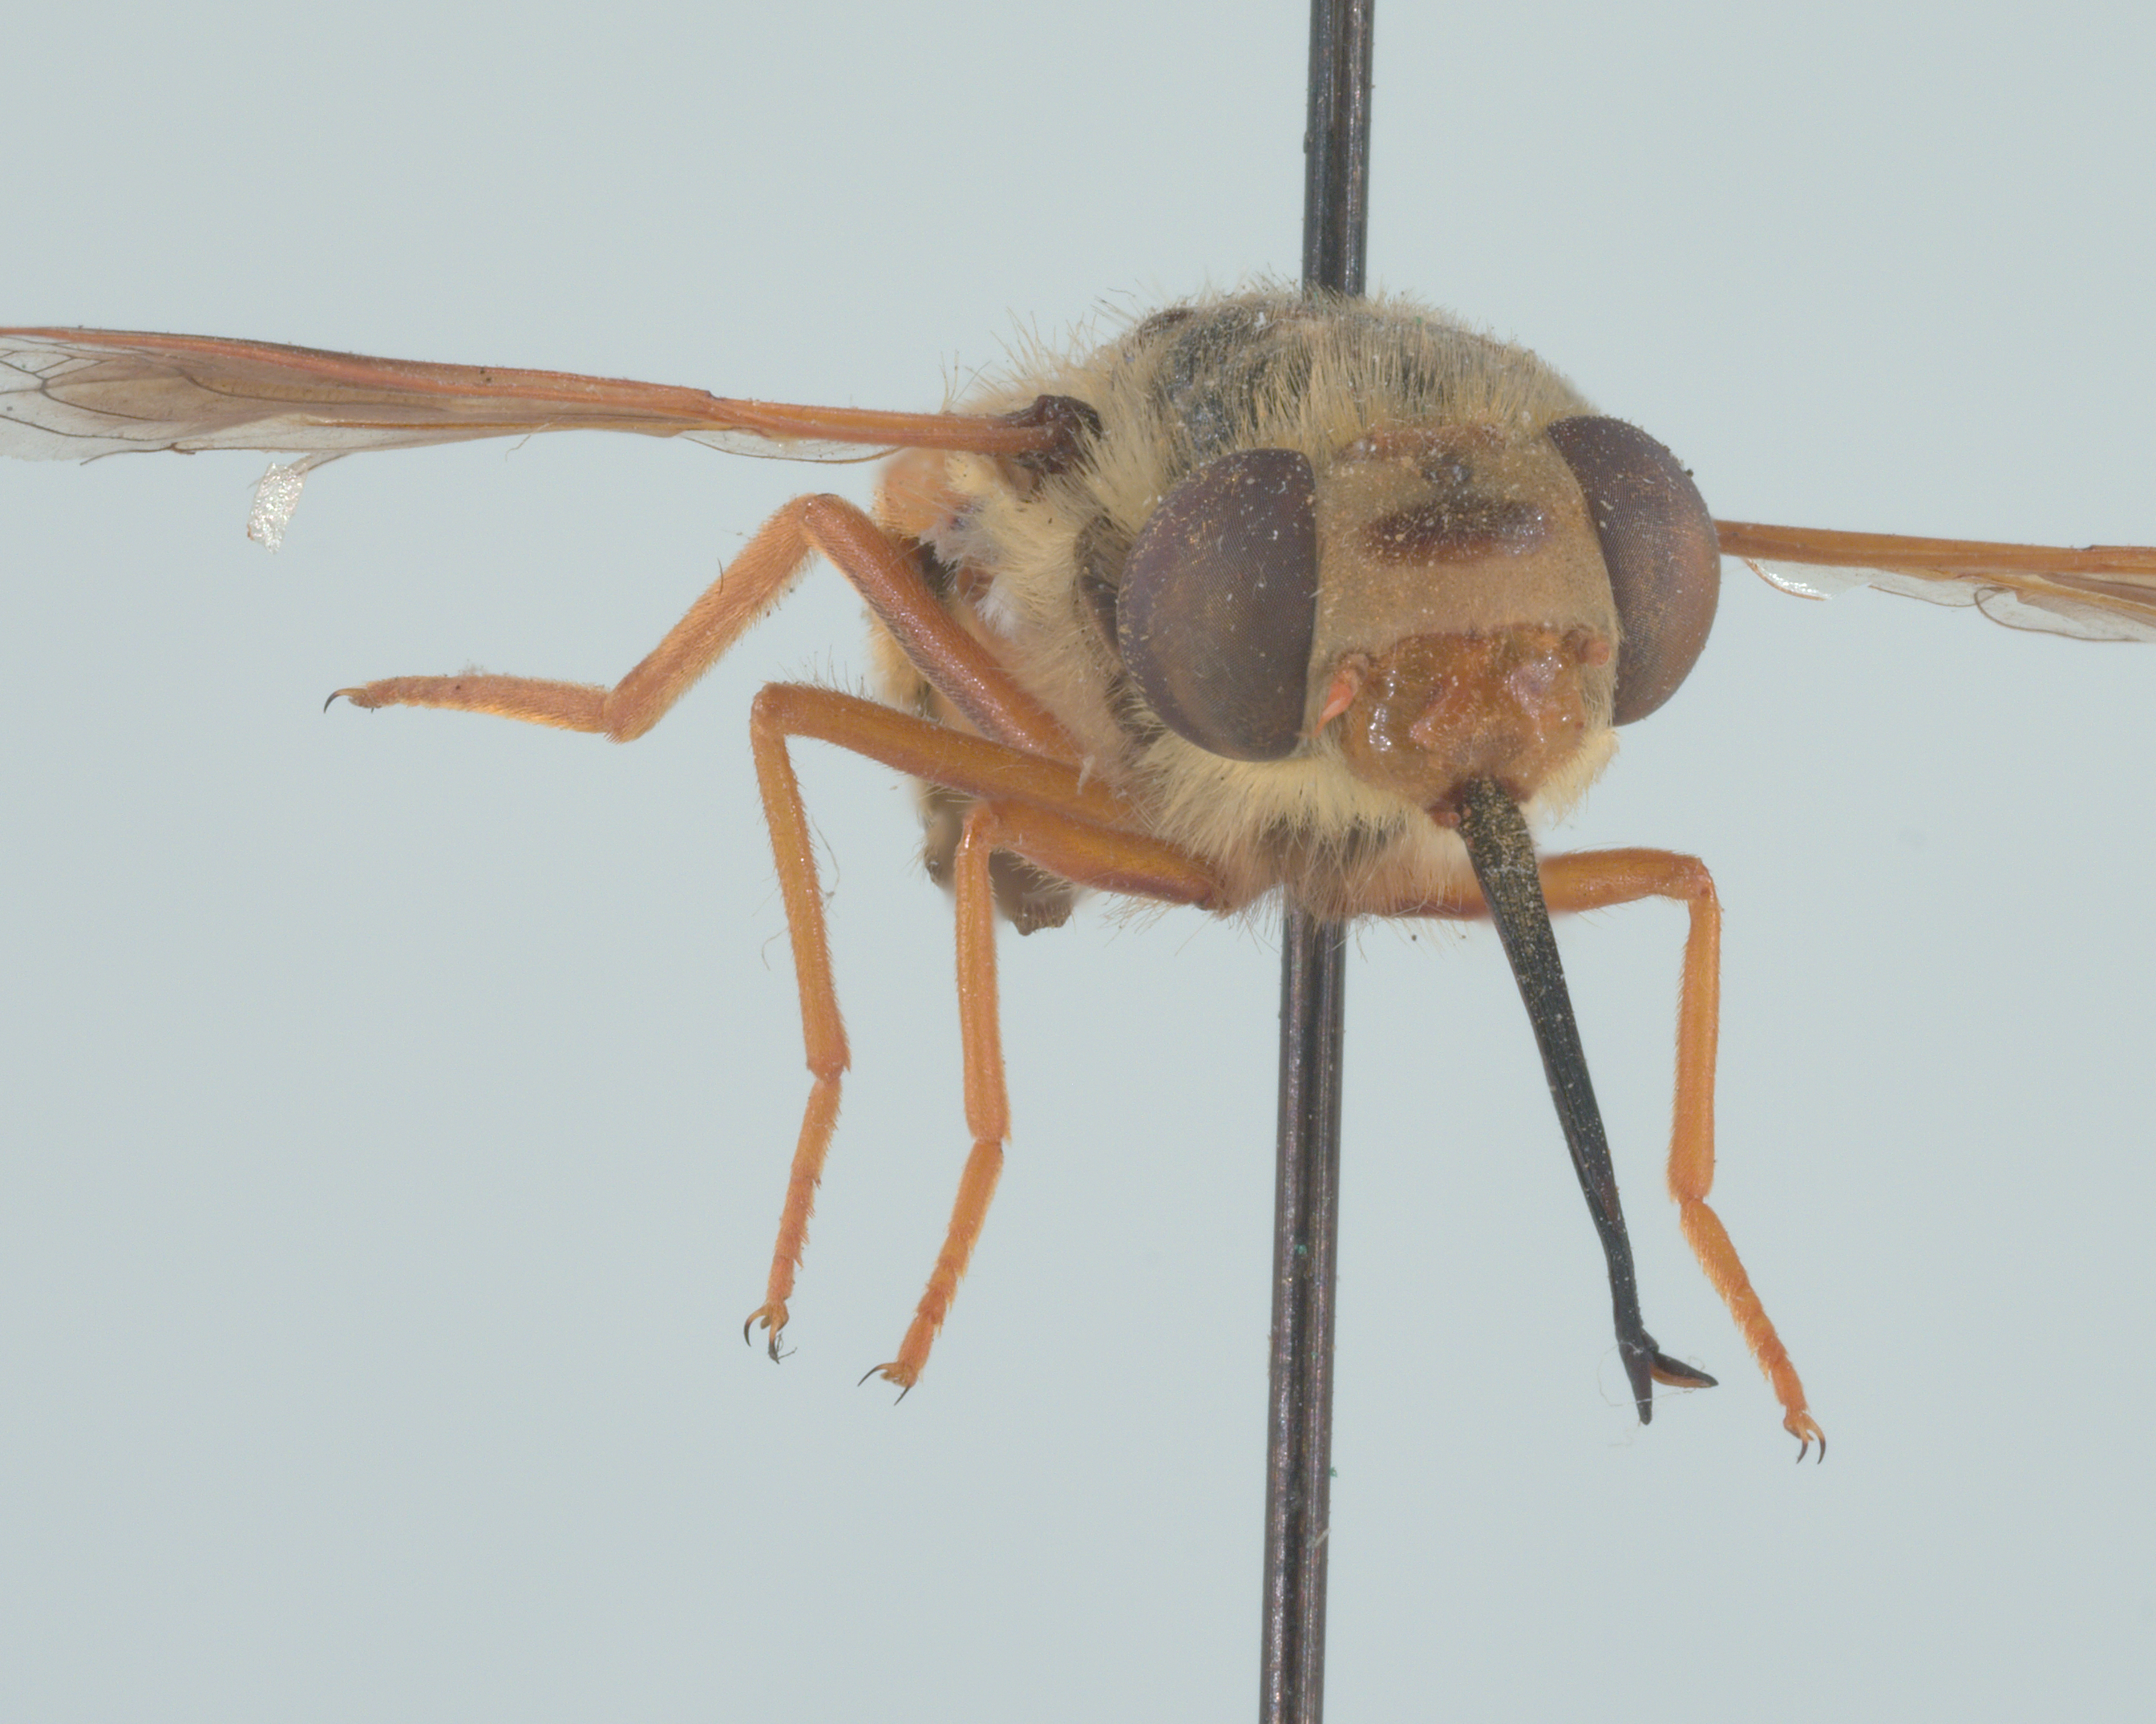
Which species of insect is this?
Nemestrinus rufipes
